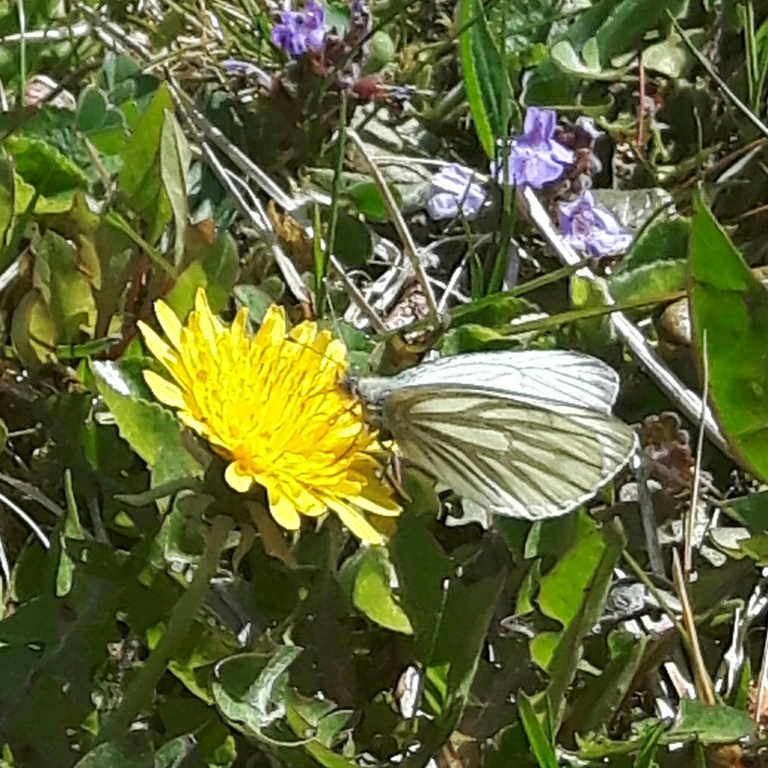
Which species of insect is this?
Pieris napi
